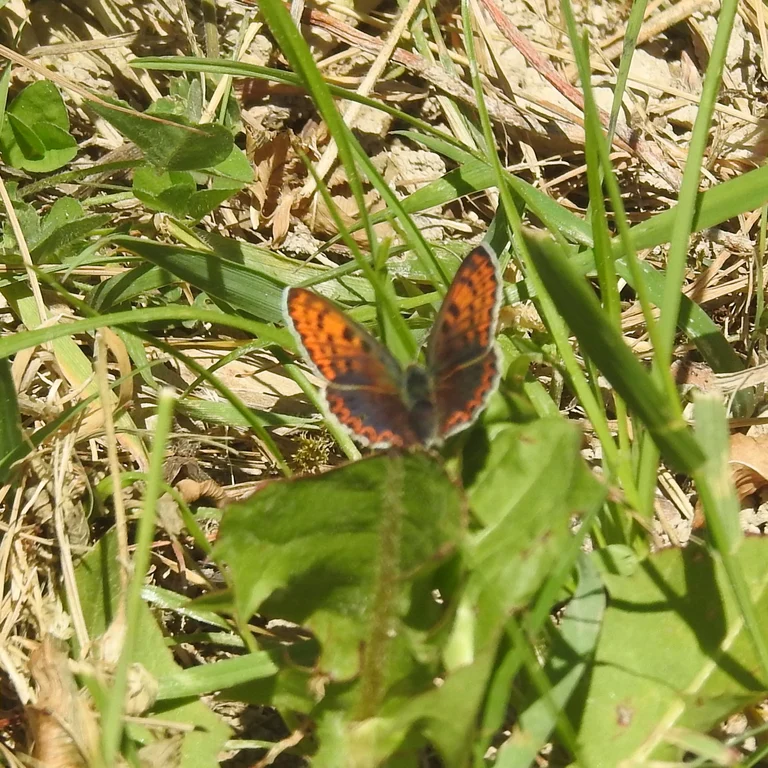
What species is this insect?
Lycaena tityrus (also Loweia tityrus)
